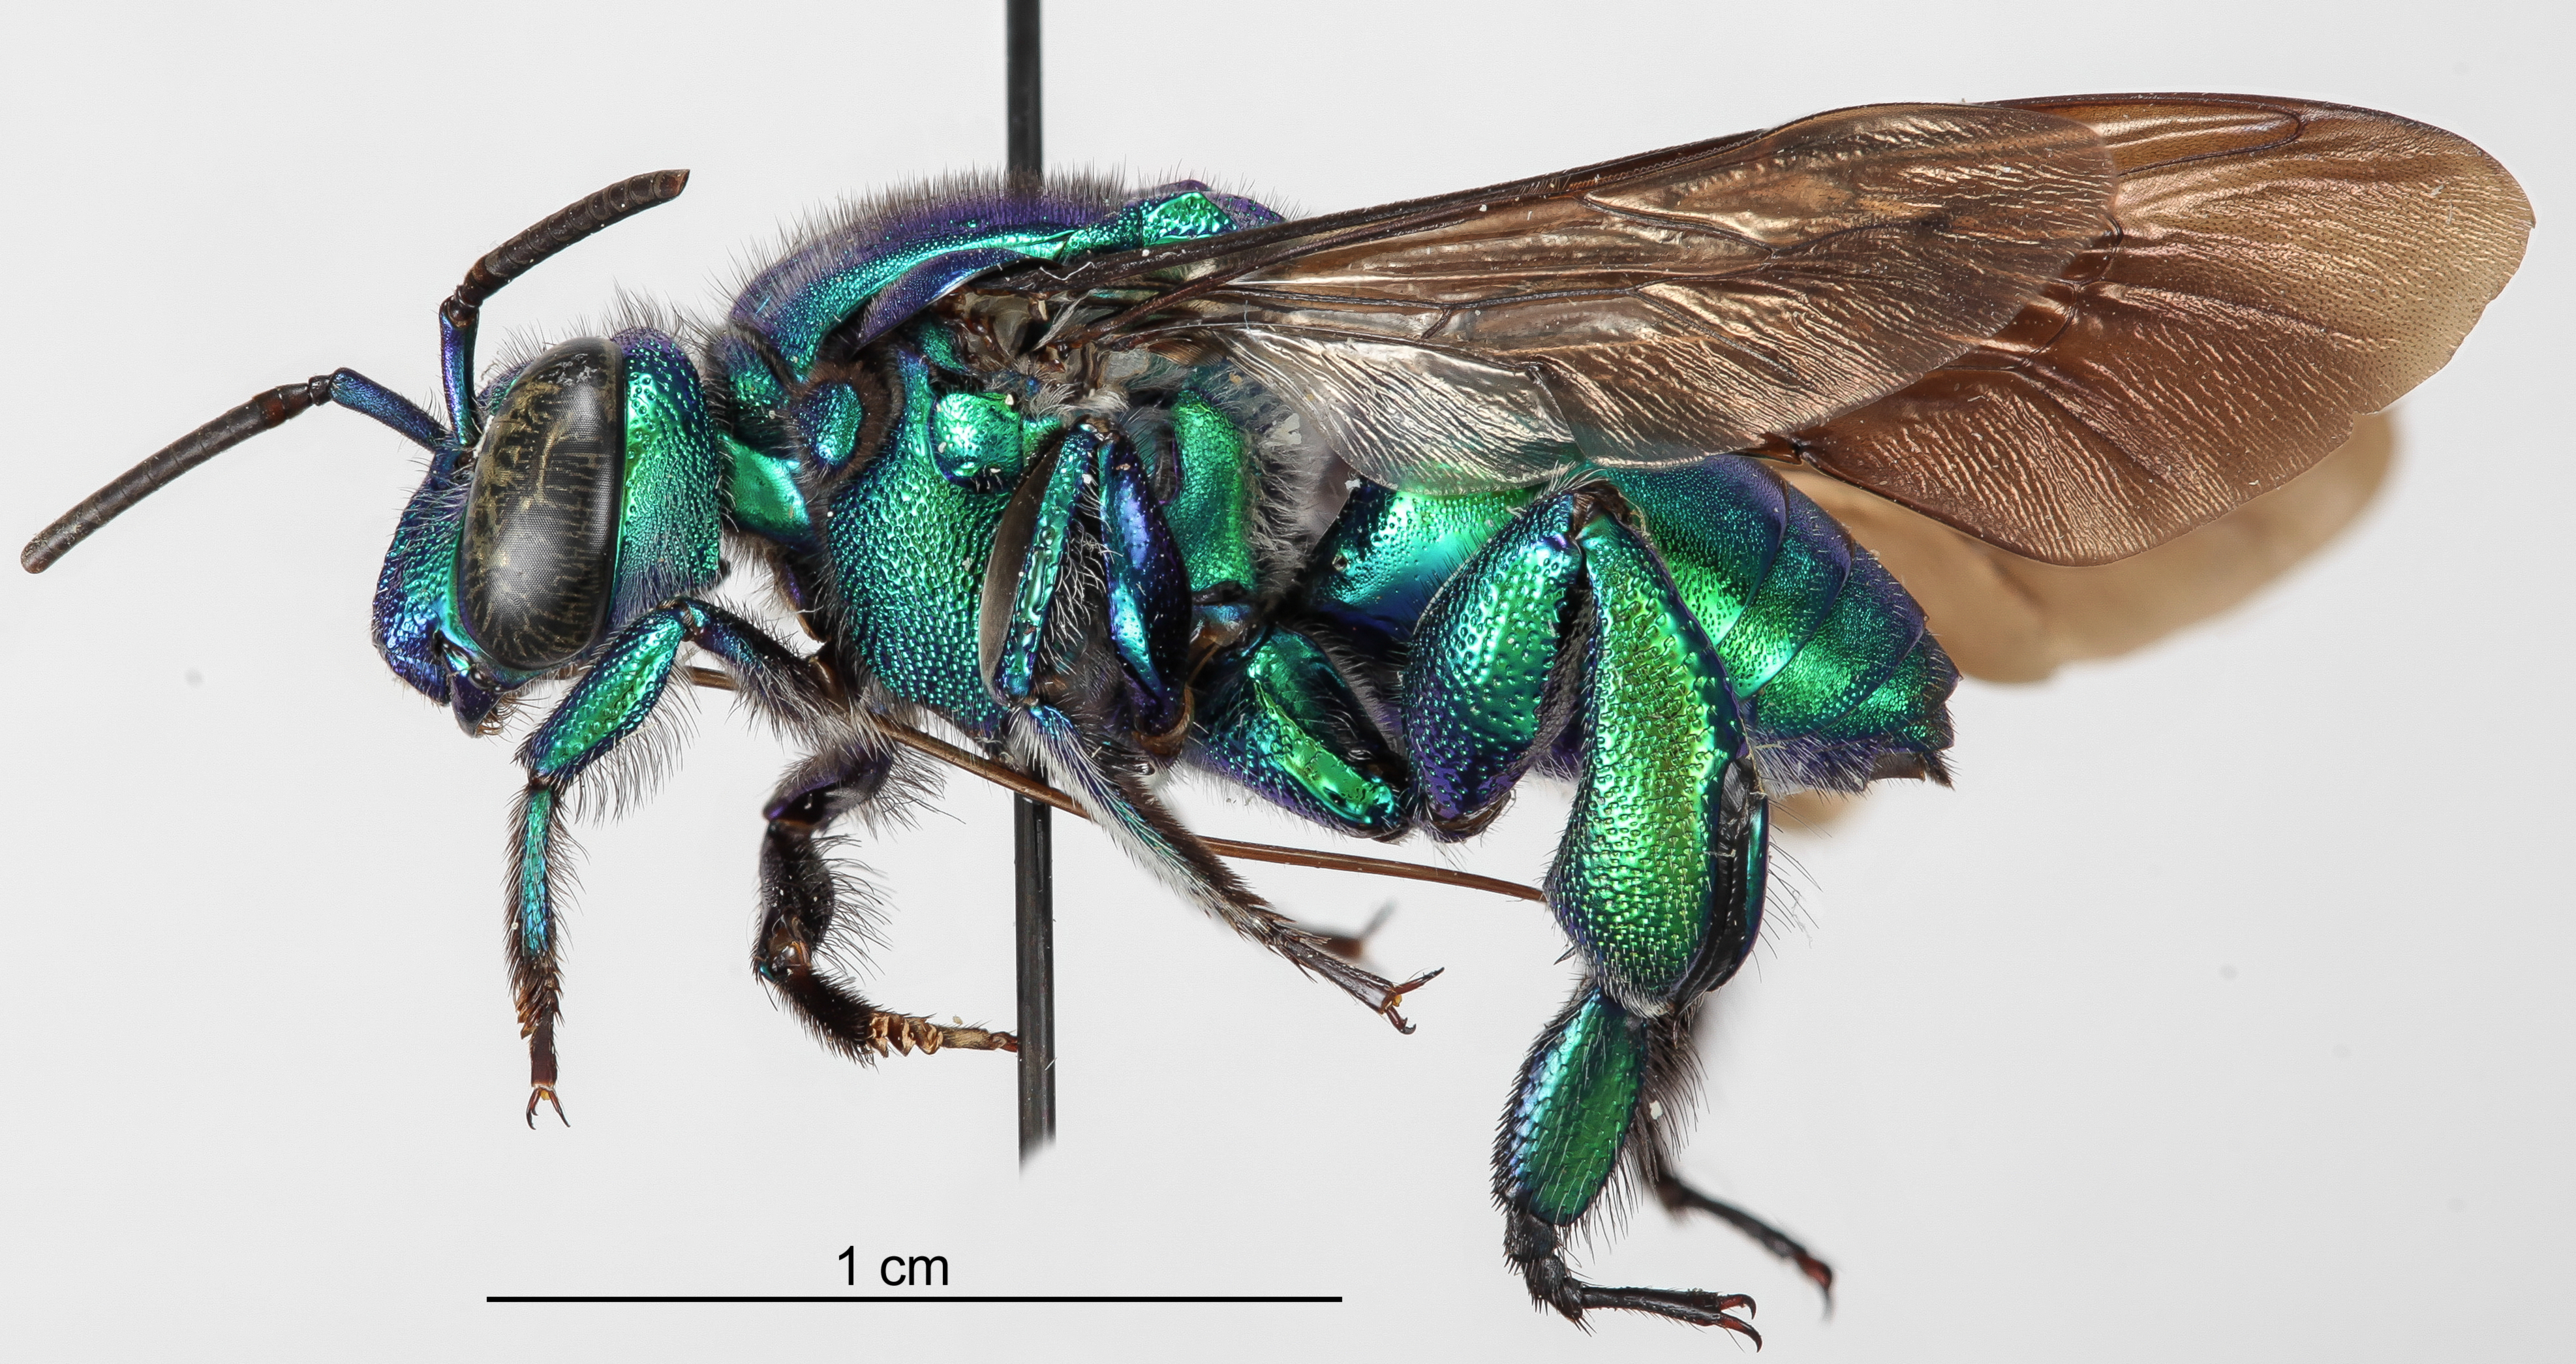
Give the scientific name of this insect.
Exaerete smaragdina
